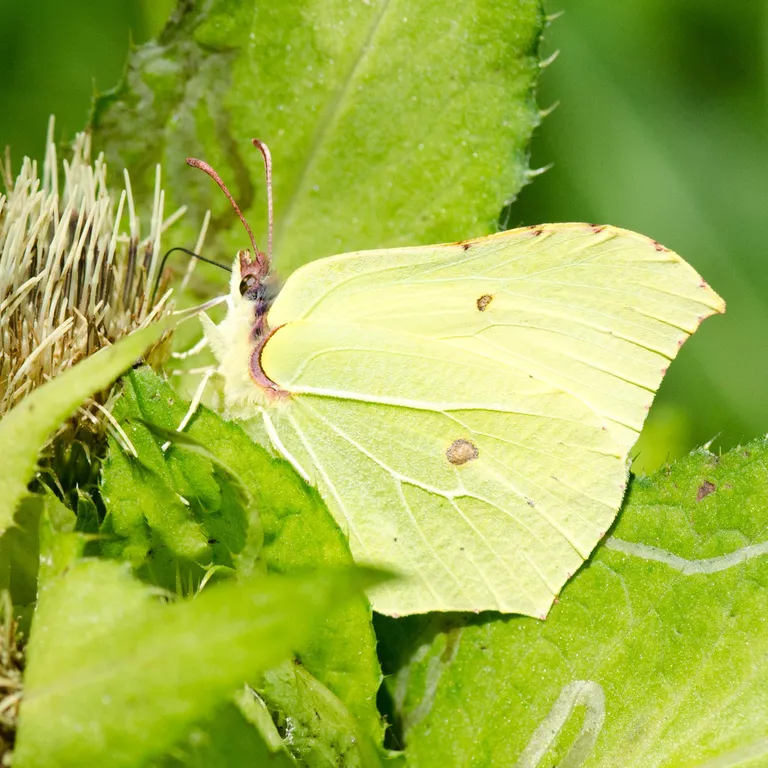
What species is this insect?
Gonepteryx rhamni
